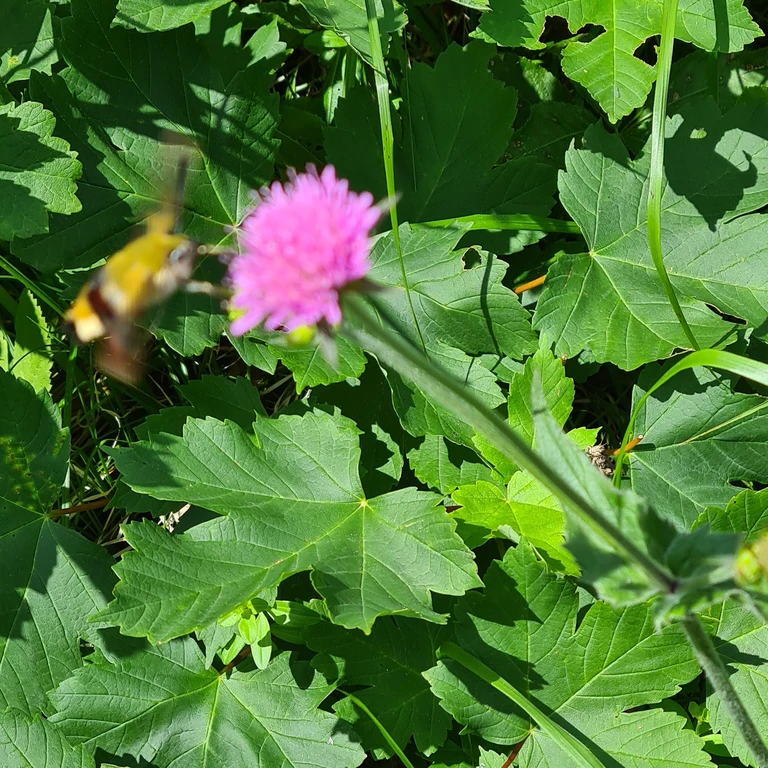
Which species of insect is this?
Hemaris fuciformis
